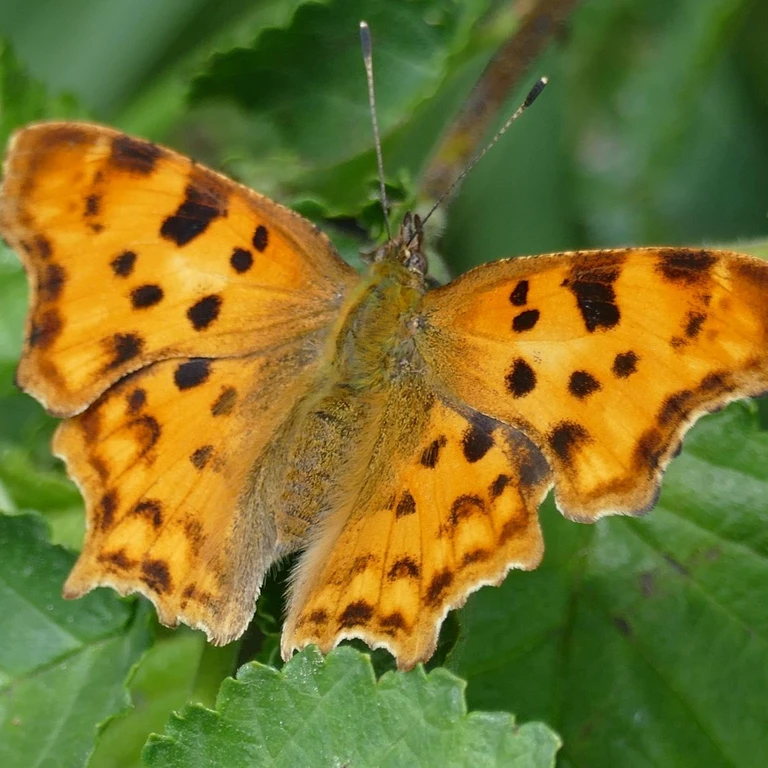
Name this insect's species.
Polygonia c-album
